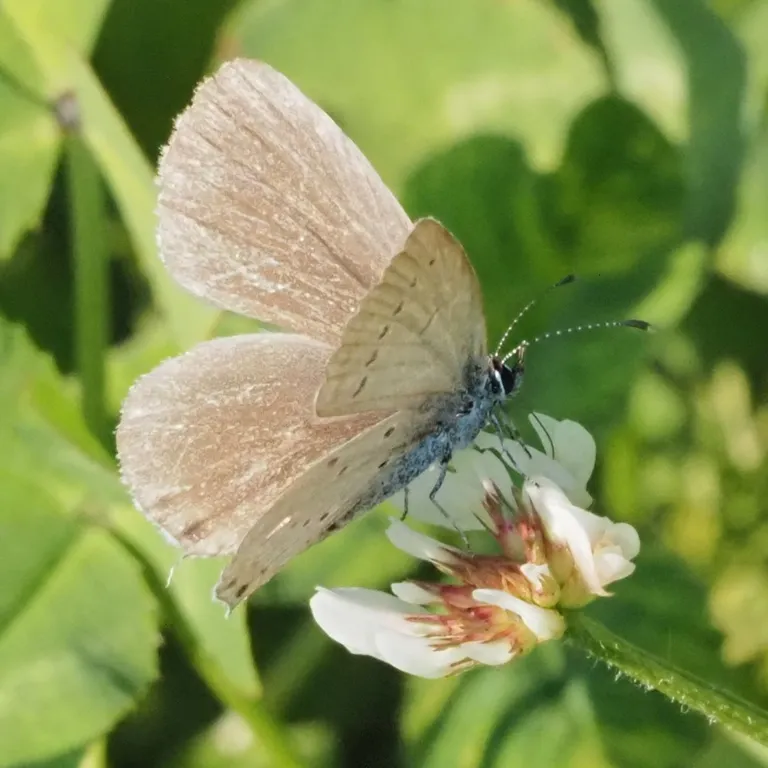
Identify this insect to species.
Cupido argiades (also Elkalyce argiades)
